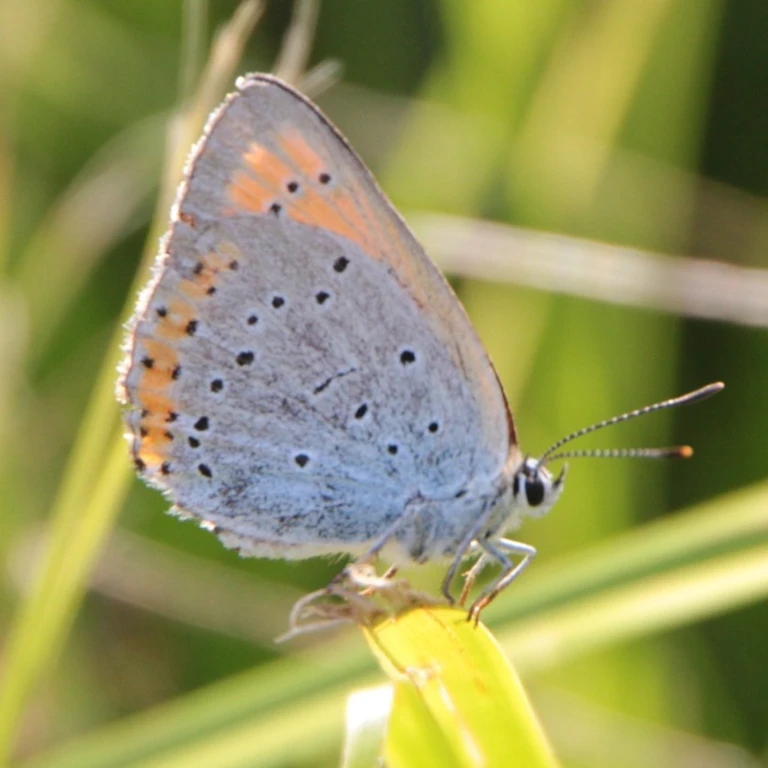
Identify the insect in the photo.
Lycaena dispar
